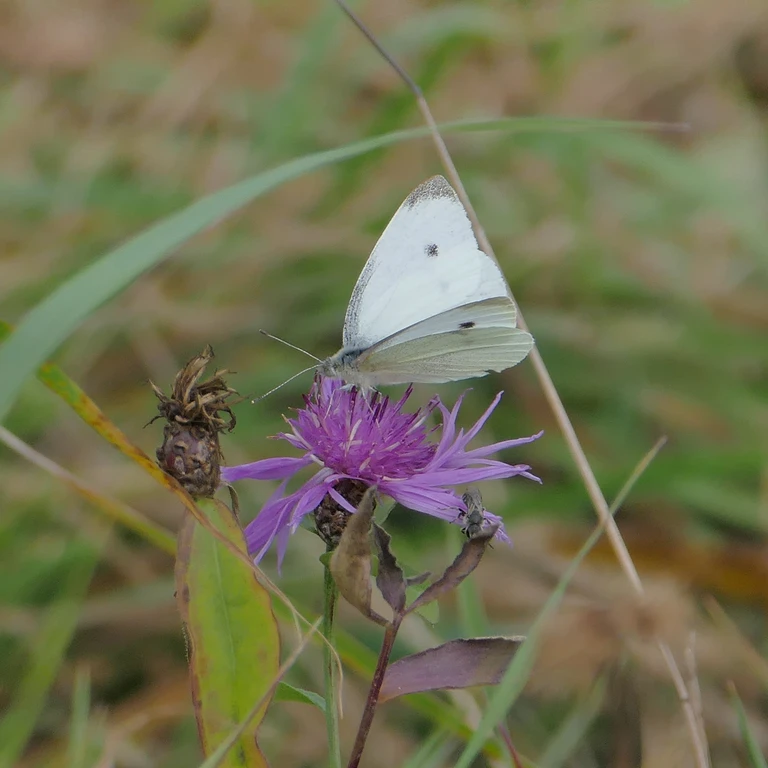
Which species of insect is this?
Pieris rapae
